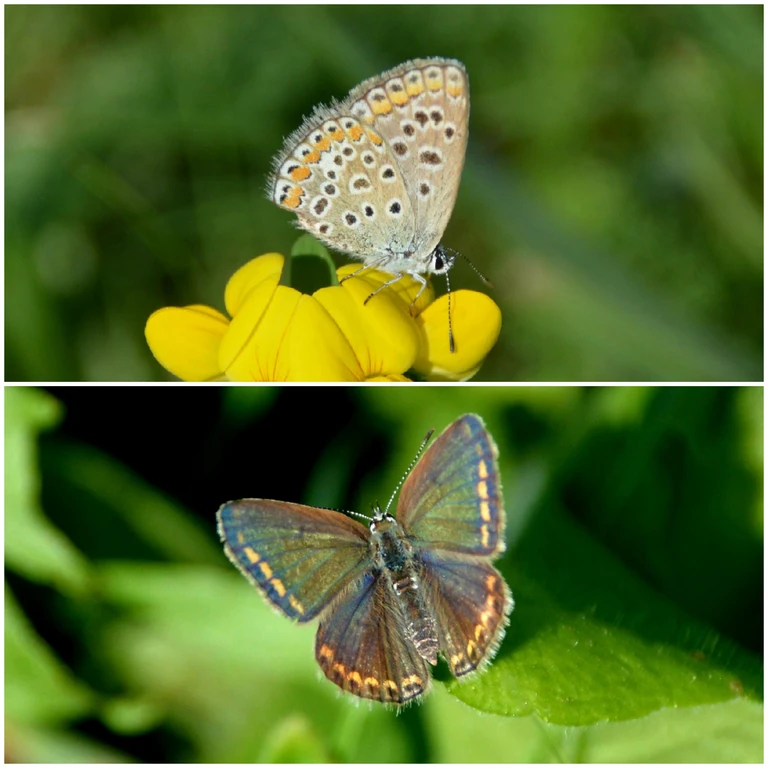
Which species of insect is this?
Polyommatus icarus
